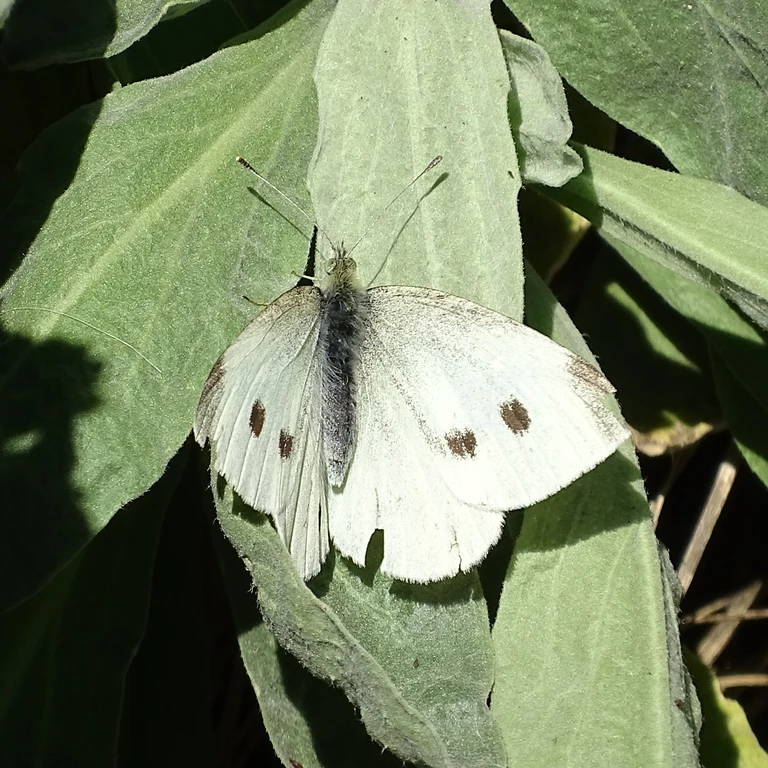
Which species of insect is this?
Pieris rapae
